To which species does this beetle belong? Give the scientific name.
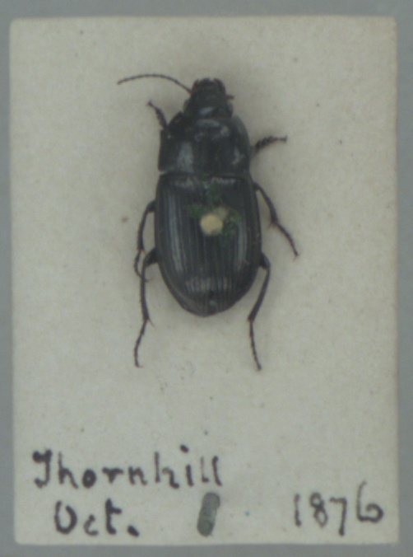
Amara lunicollis
